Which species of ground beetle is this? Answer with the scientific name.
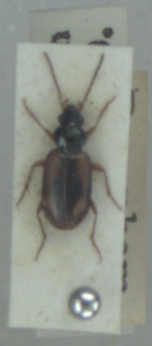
Bembidion maritimum
